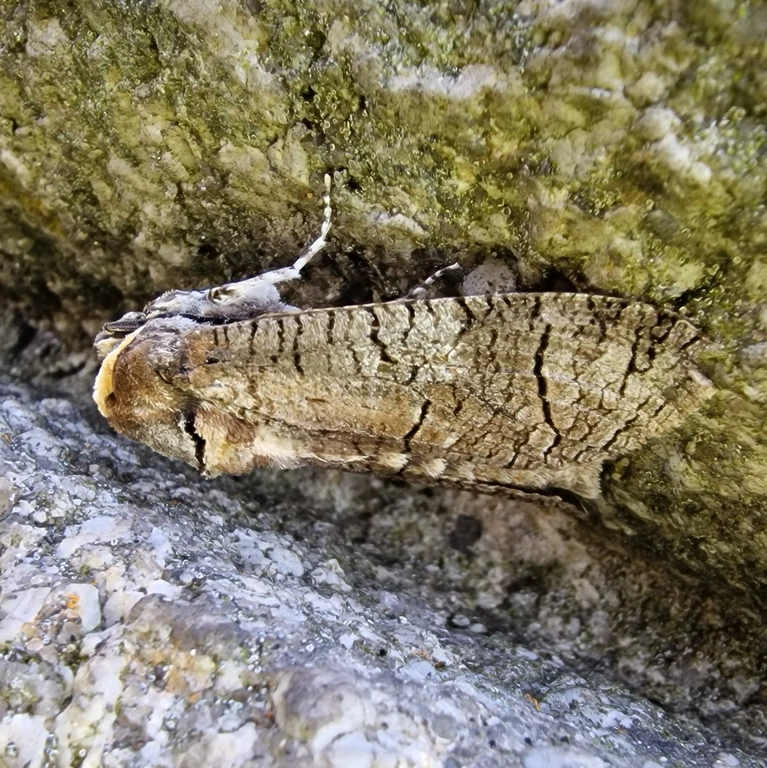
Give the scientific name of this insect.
Cossus cossus
